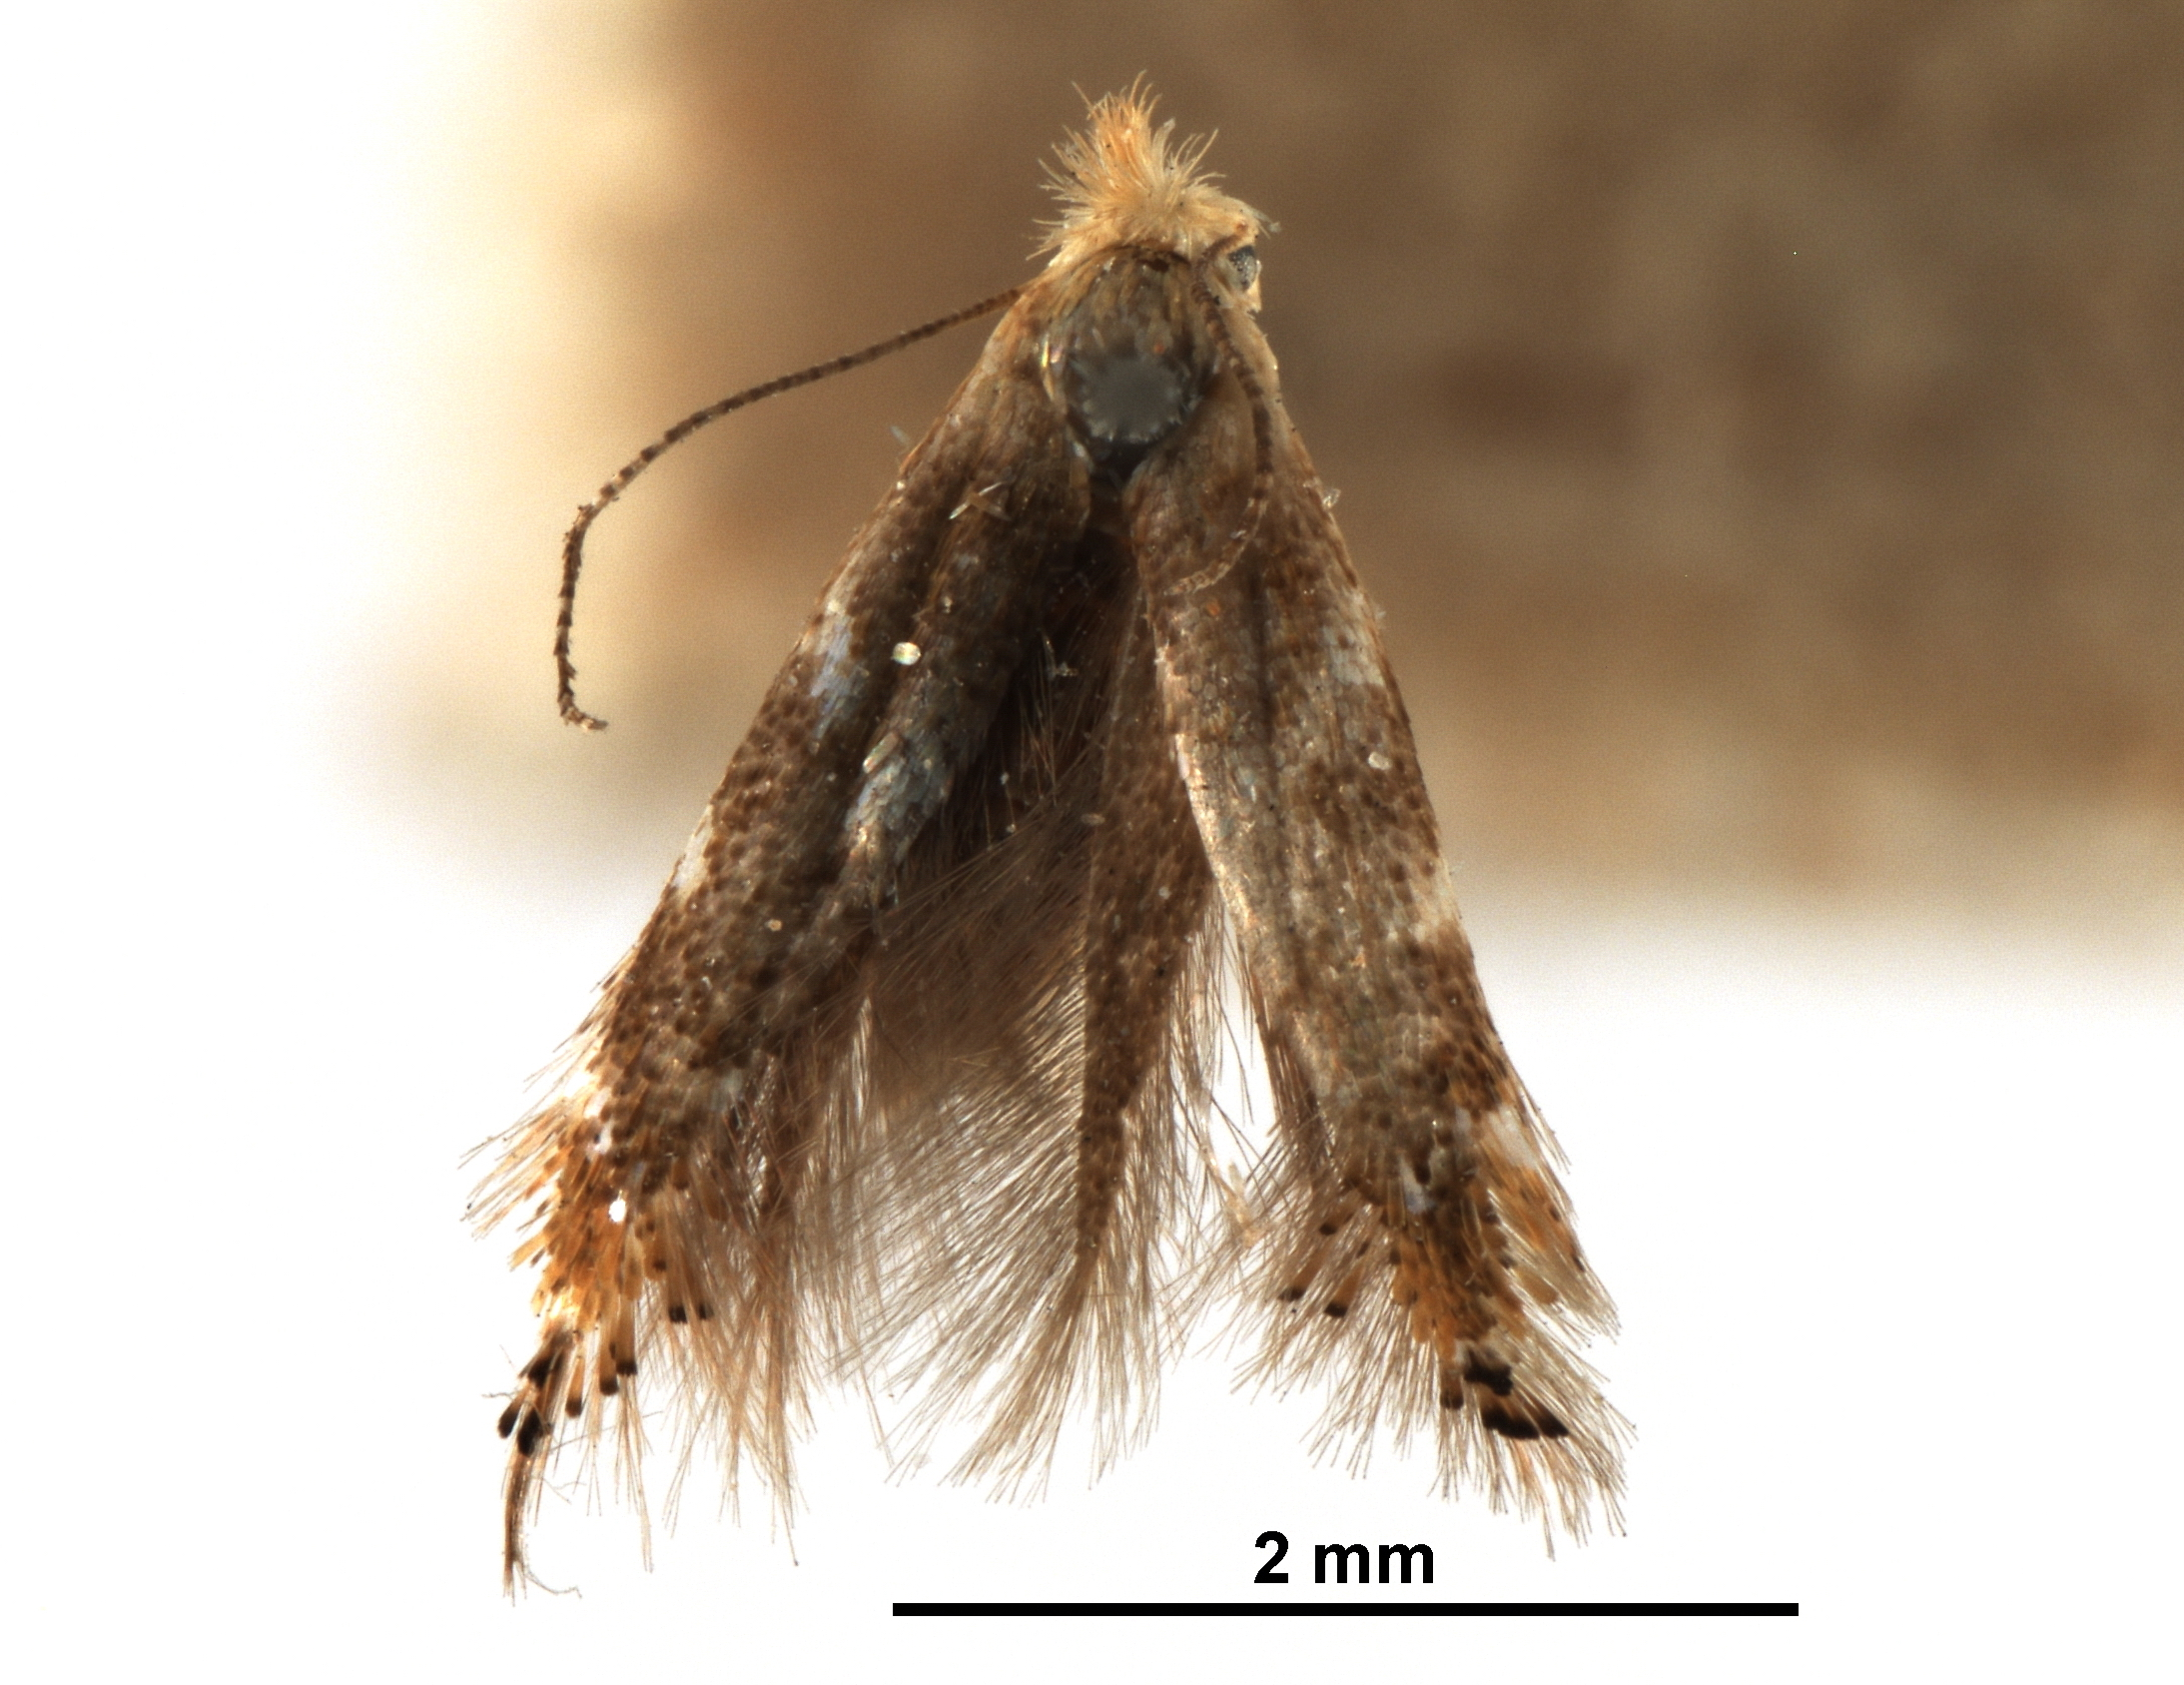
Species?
Bucculatrix paroptila
